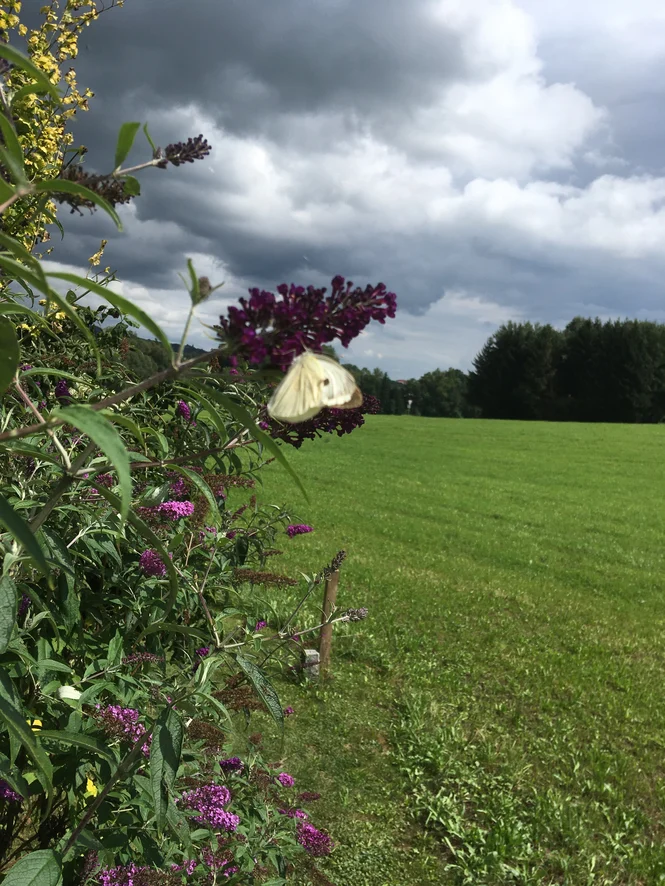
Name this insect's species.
Pieris brassicae
